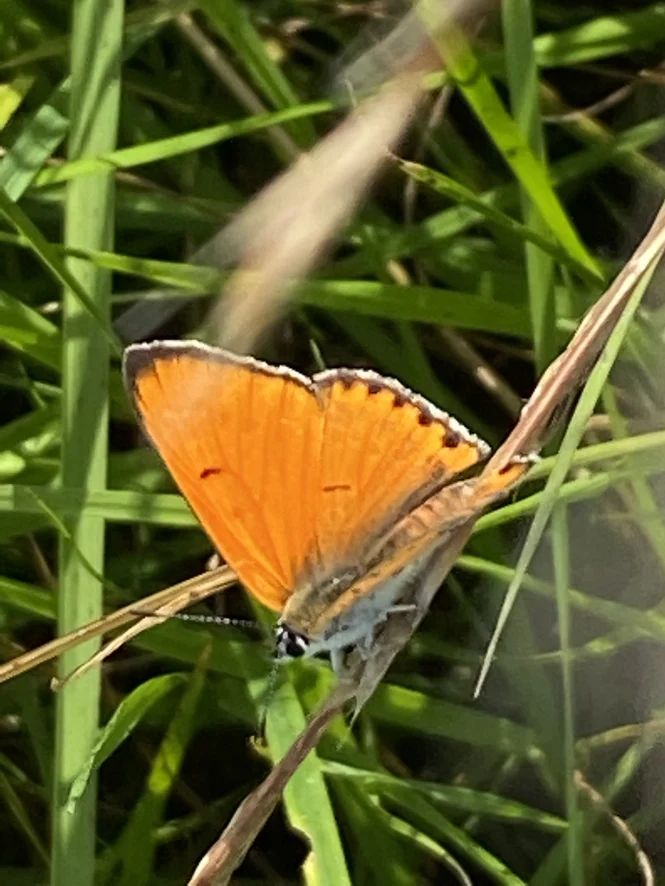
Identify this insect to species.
Lycaena dispar
